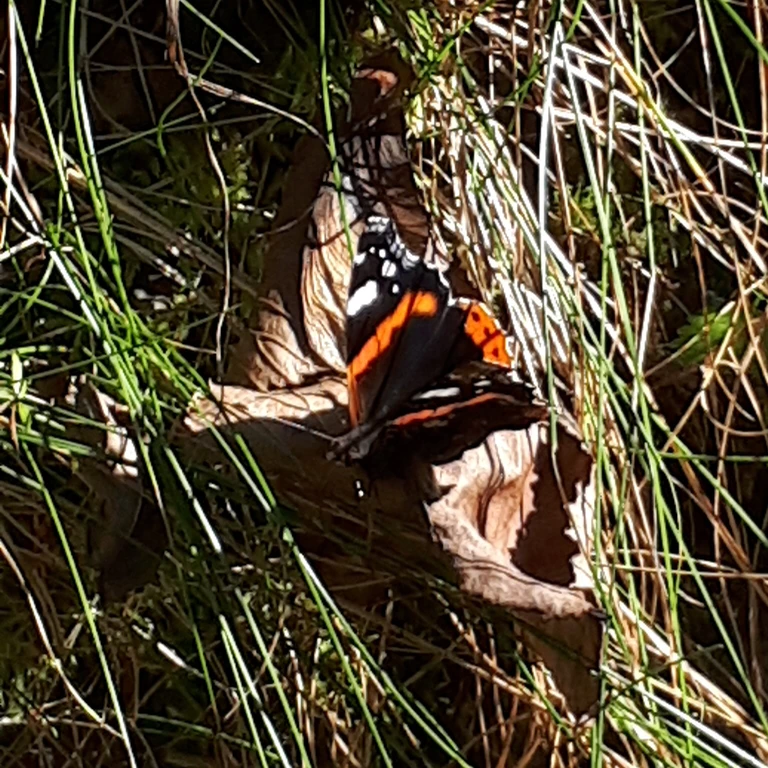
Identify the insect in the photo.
Vanessa atalanta
